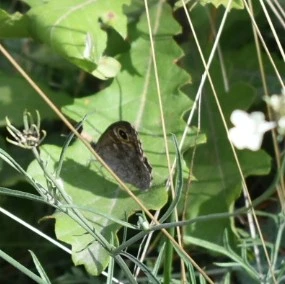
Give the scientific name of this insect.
Lasiommata maera (also Pararge maera)
